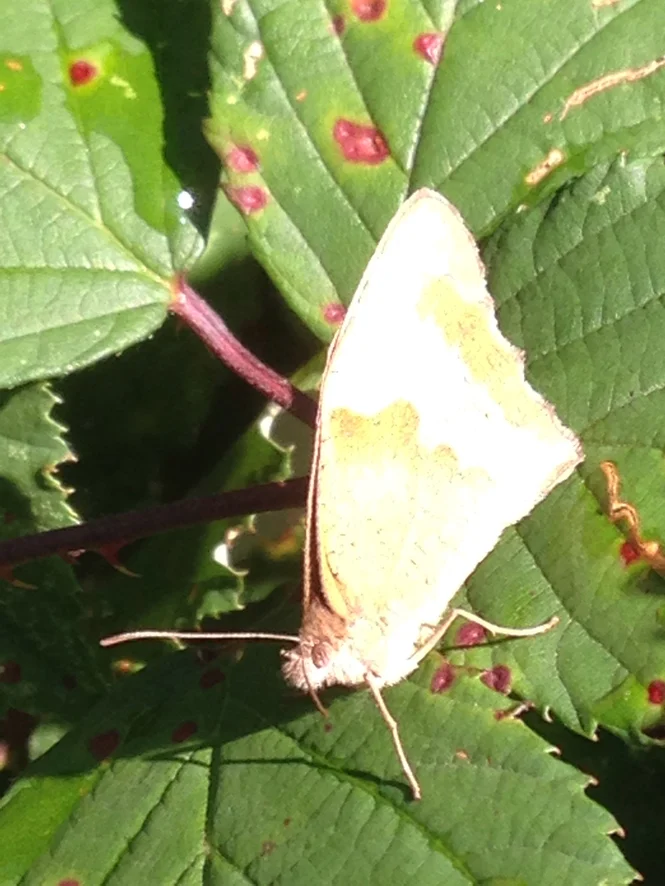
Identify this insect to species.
Maniola jurtina
